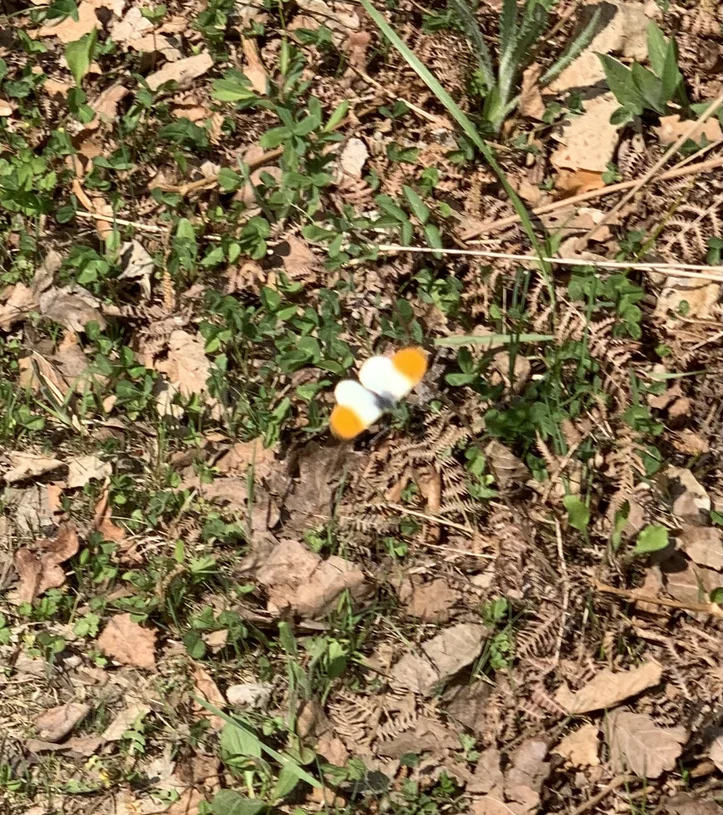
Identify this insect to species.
Anthocharis cardamines
